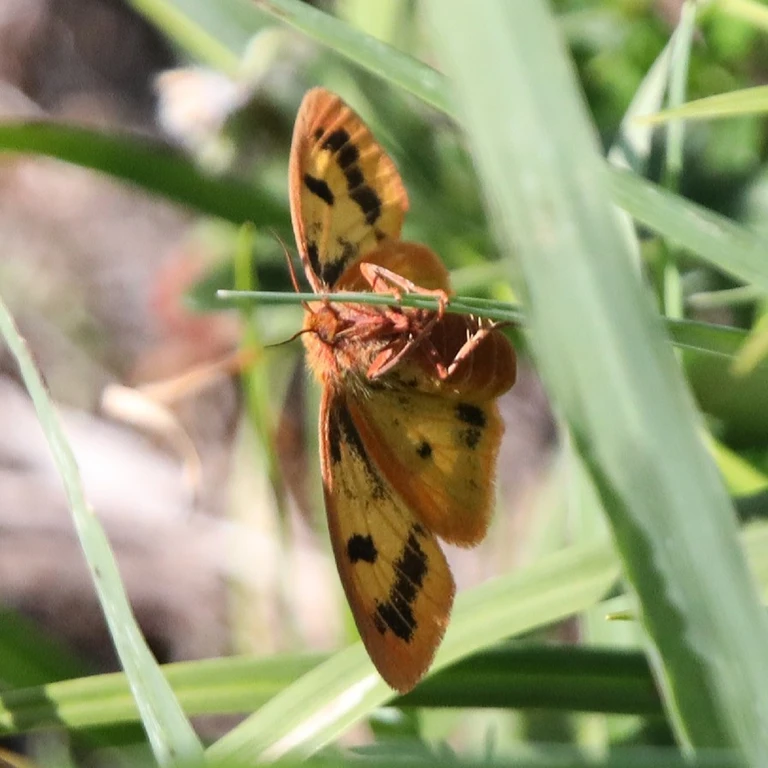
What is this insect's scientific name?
Diacrisia sannio
